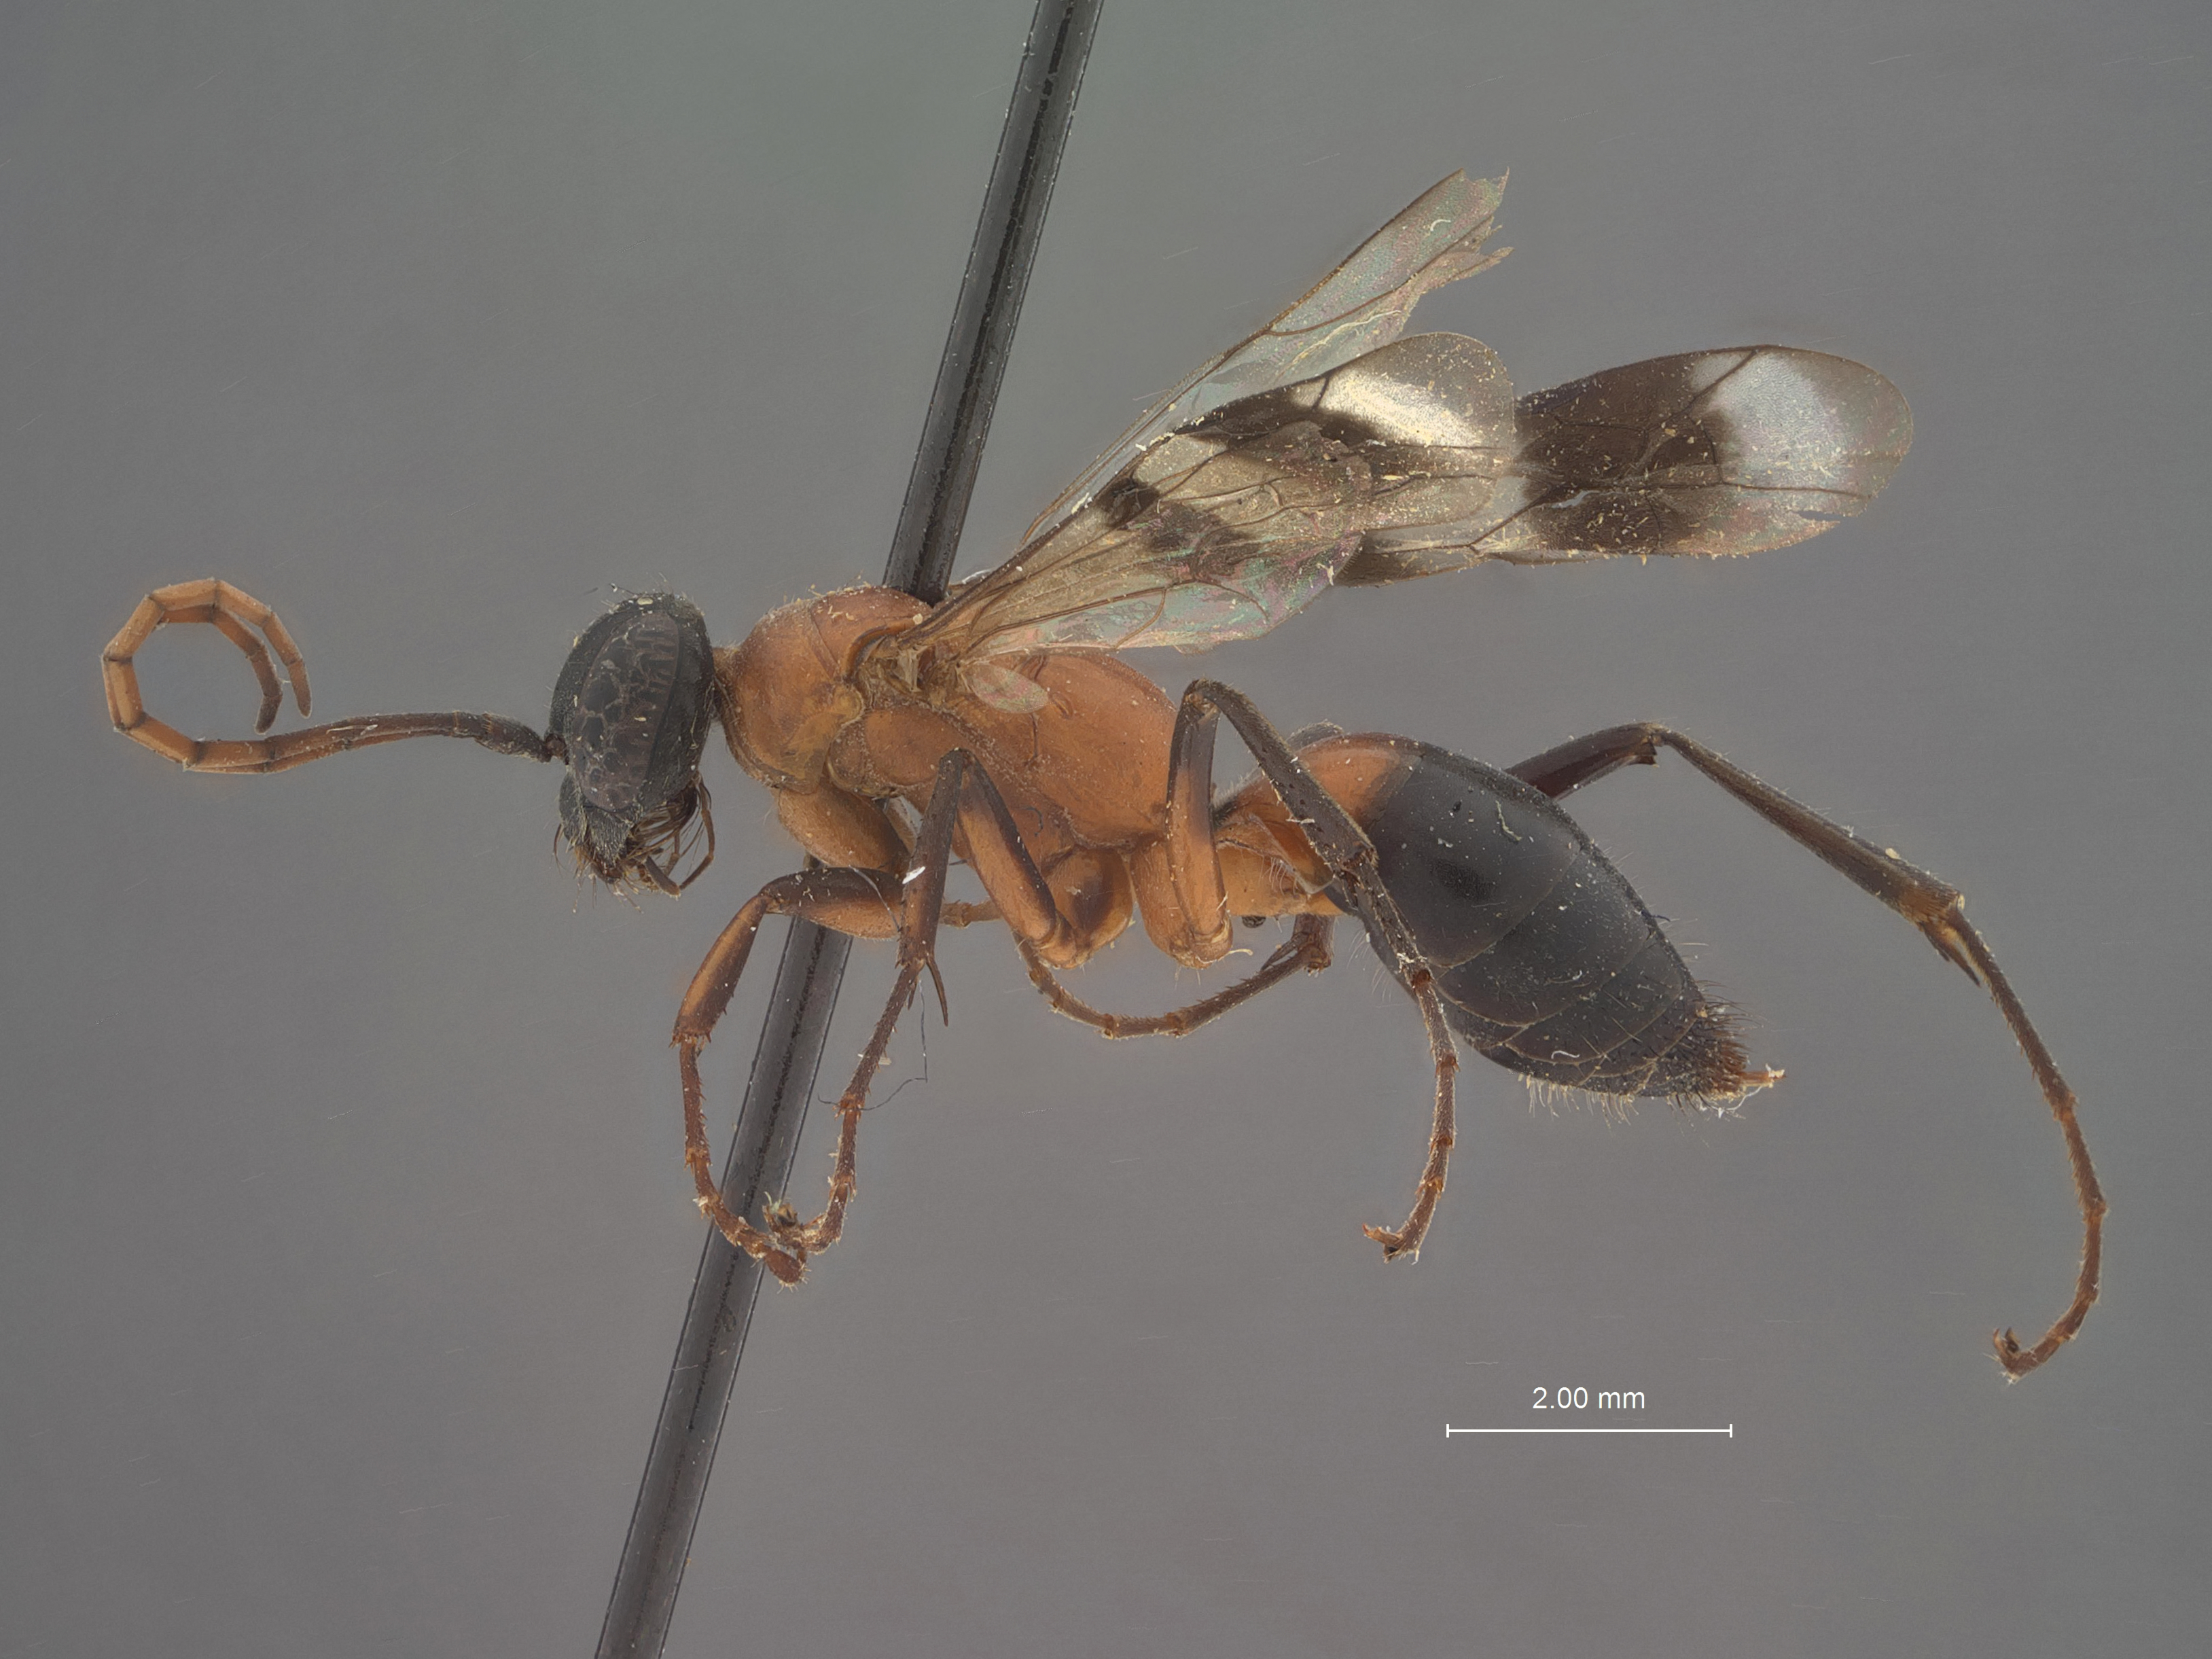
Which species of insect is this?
Dipogon iracundus
